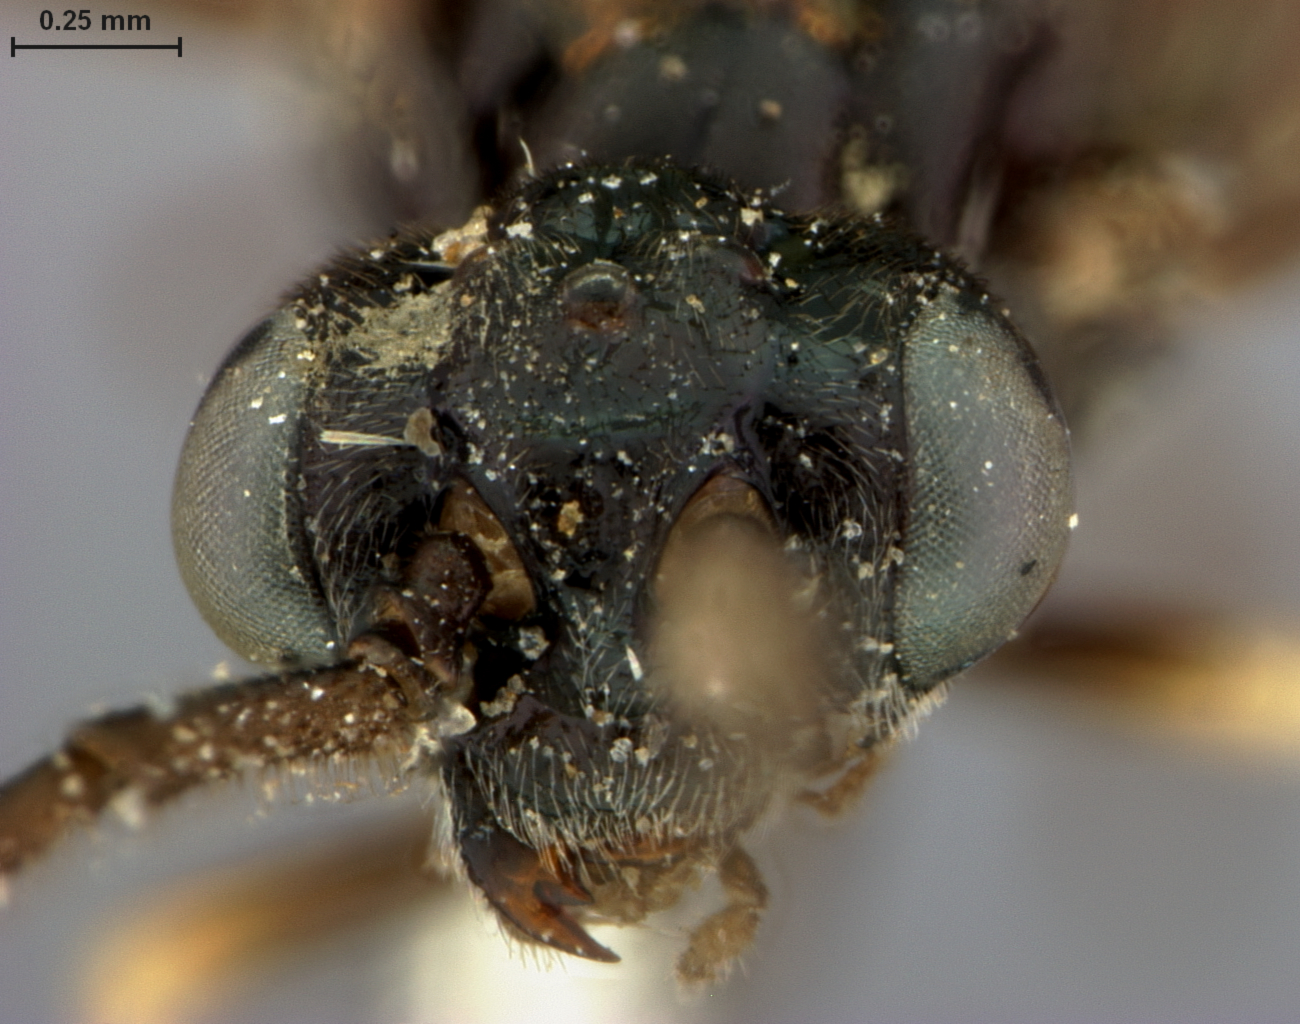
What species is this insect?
Priophorus irregularis
